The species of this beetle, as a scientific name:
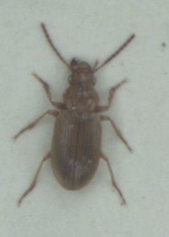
Dicheirotrichus gustavii
